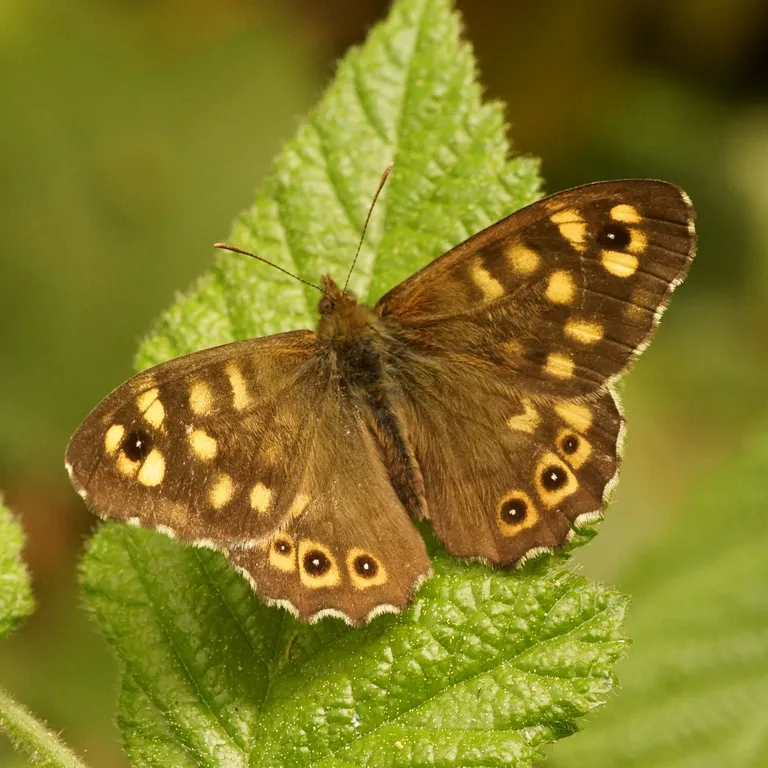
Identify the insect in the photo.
Pararge aegeria
